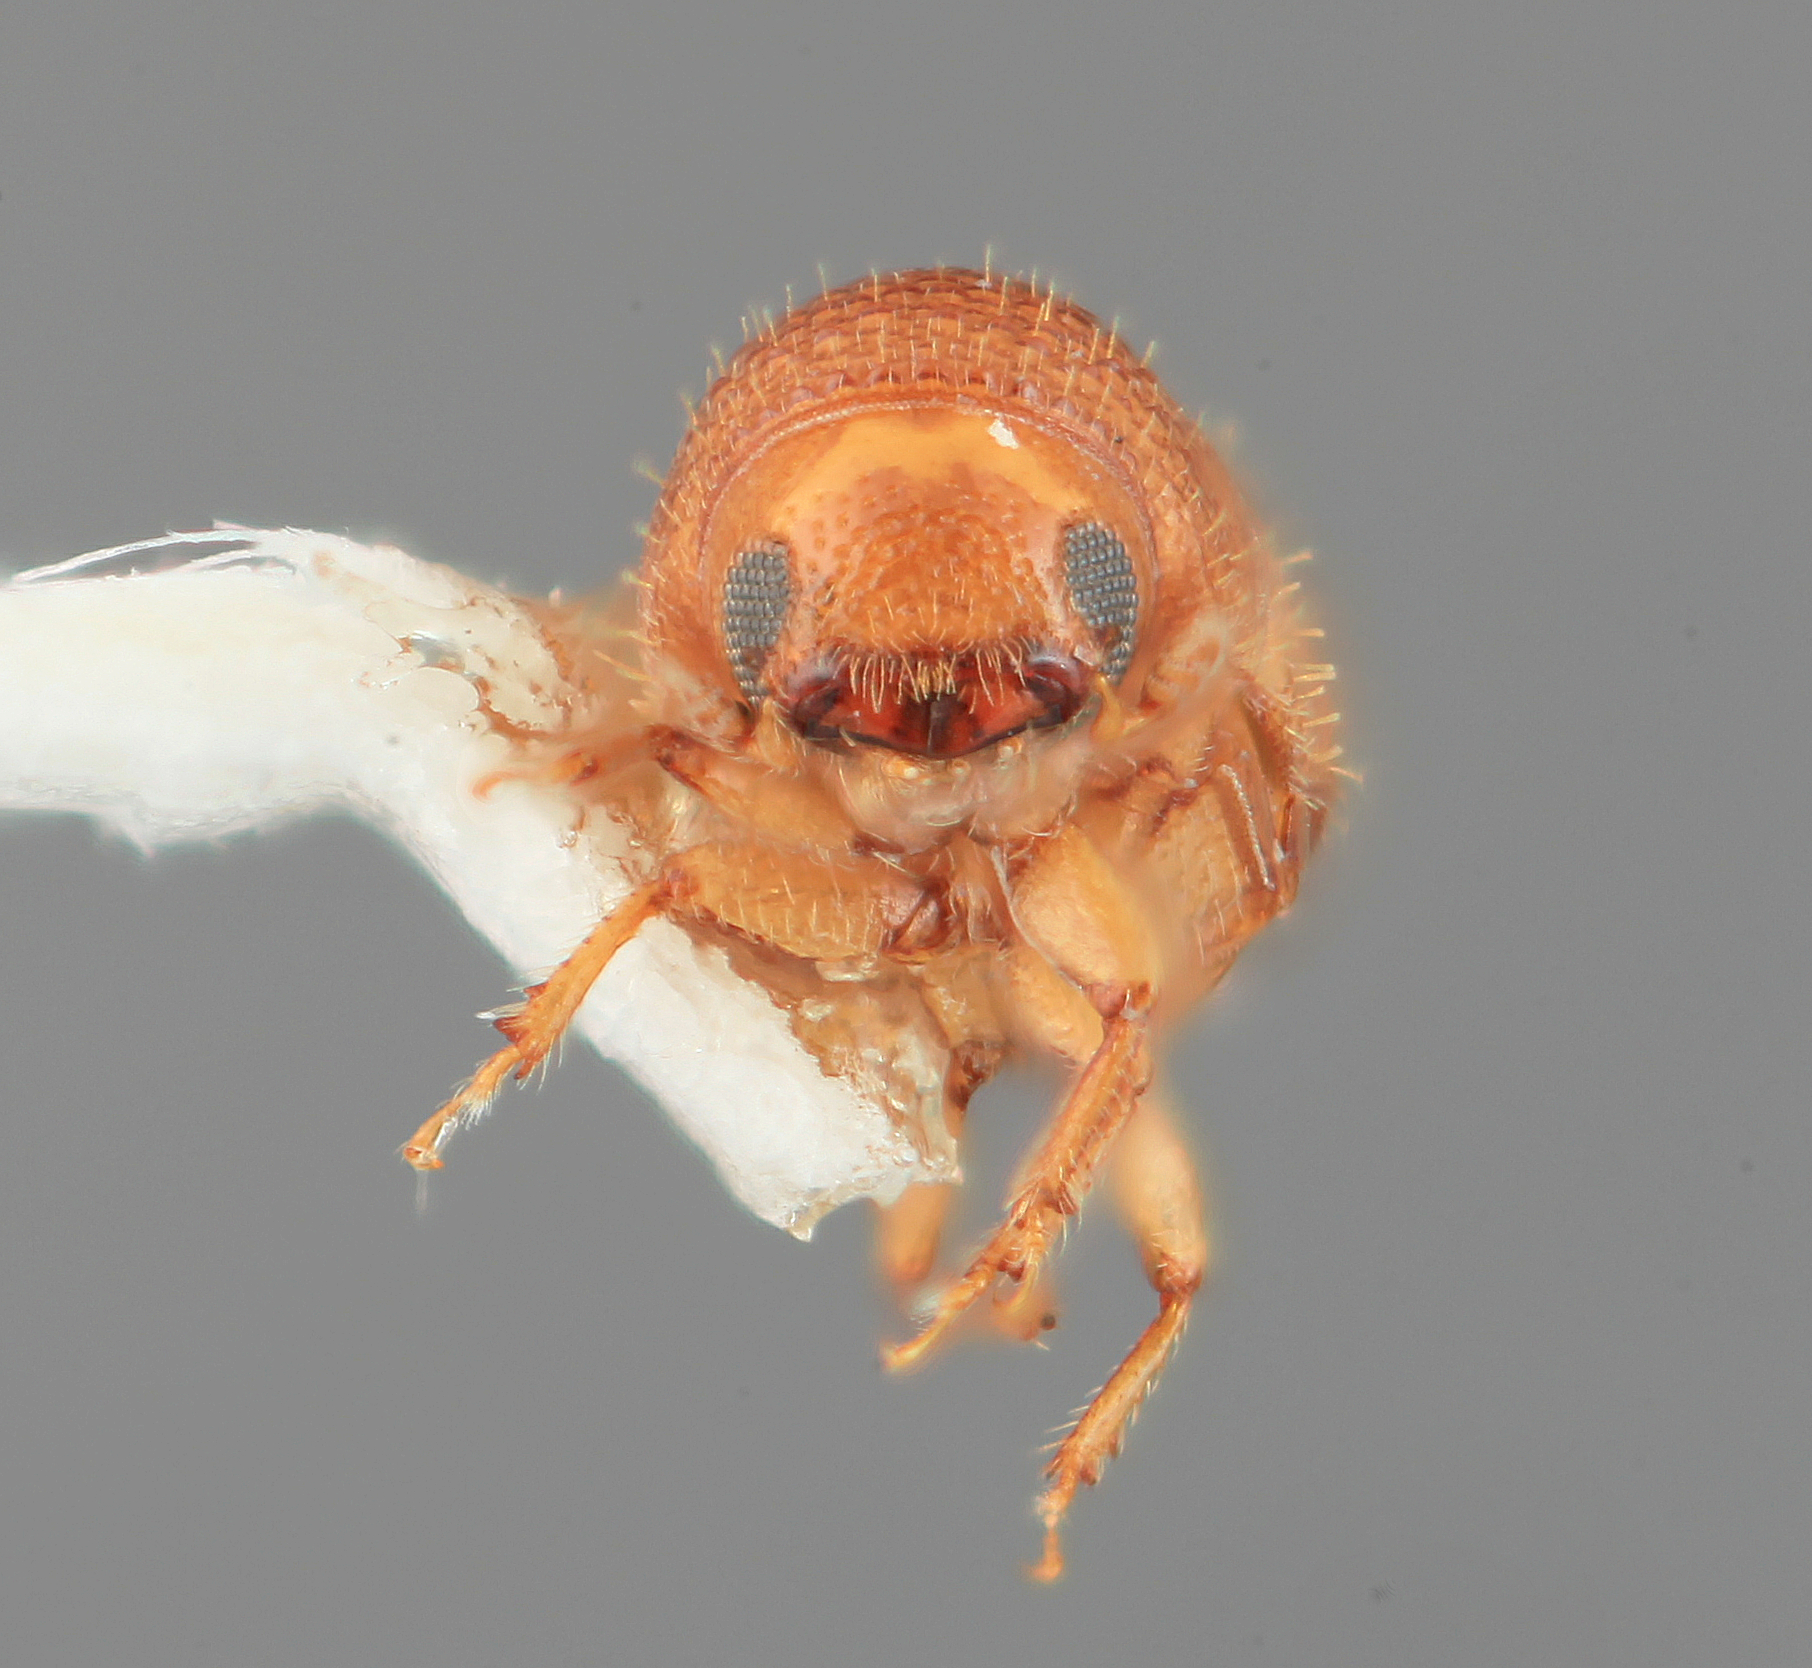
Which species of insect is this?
Phelloterus anaxeus
